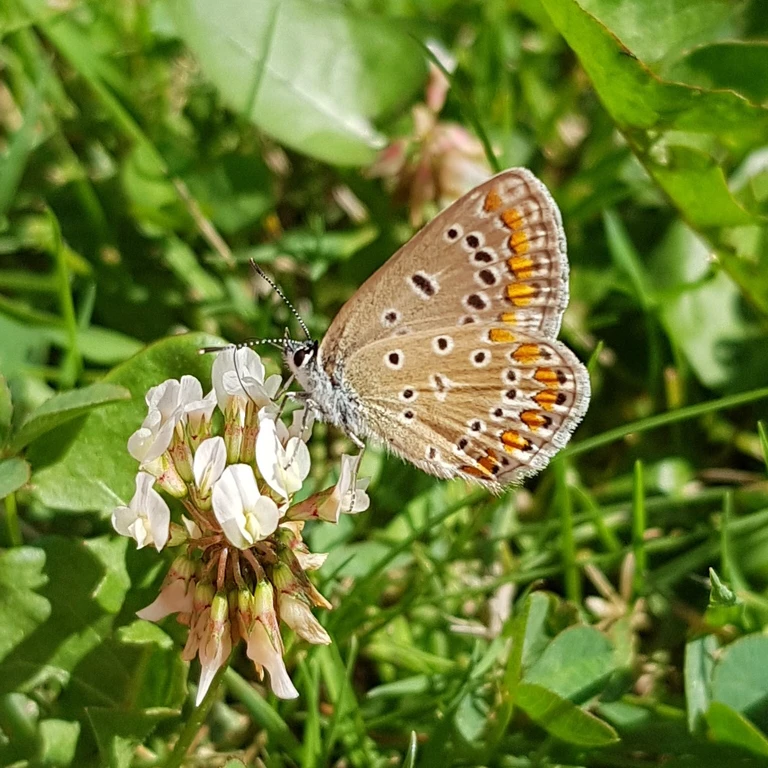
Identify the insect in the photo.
Polyommatus icarus
